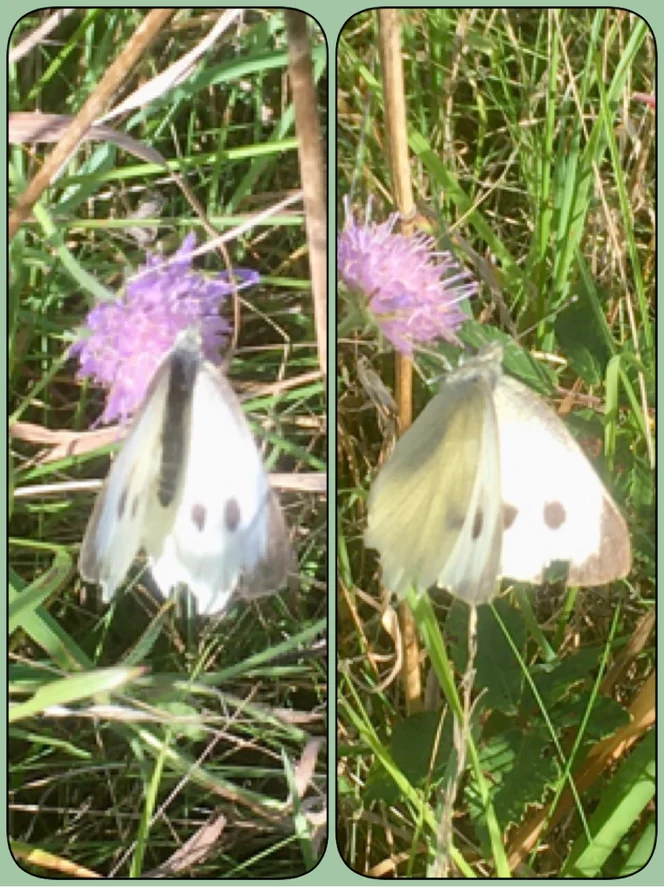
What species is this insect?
Pieris brassicae
